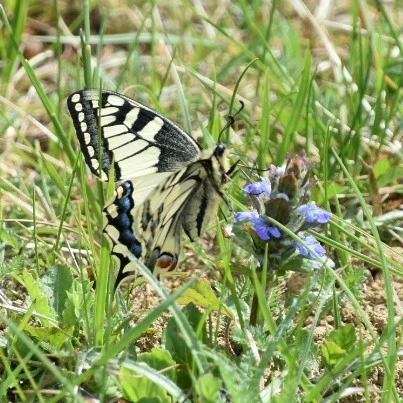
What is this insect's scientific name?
Papilio machaon
